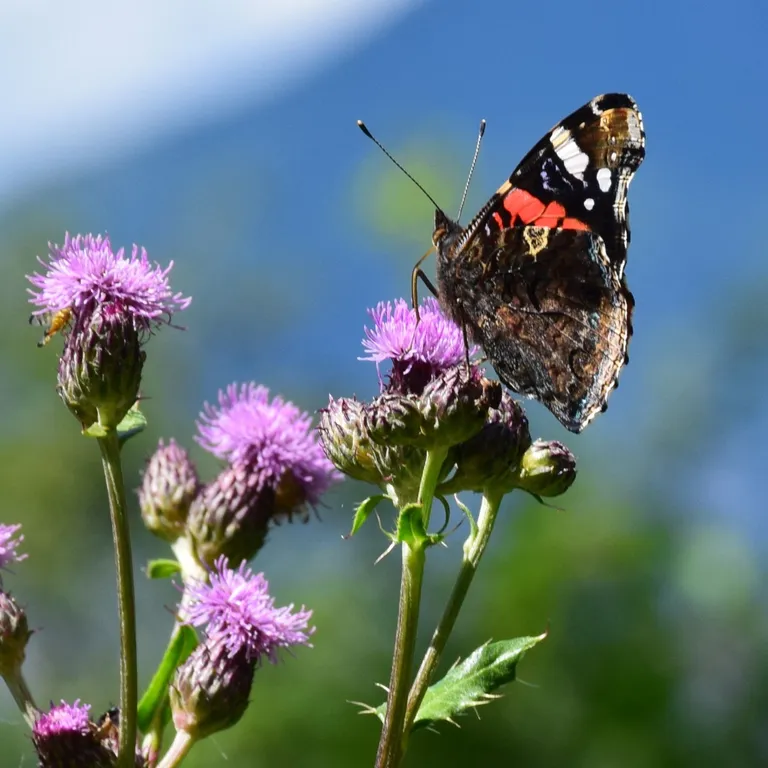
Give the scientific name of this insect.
Vanessa atalanta
